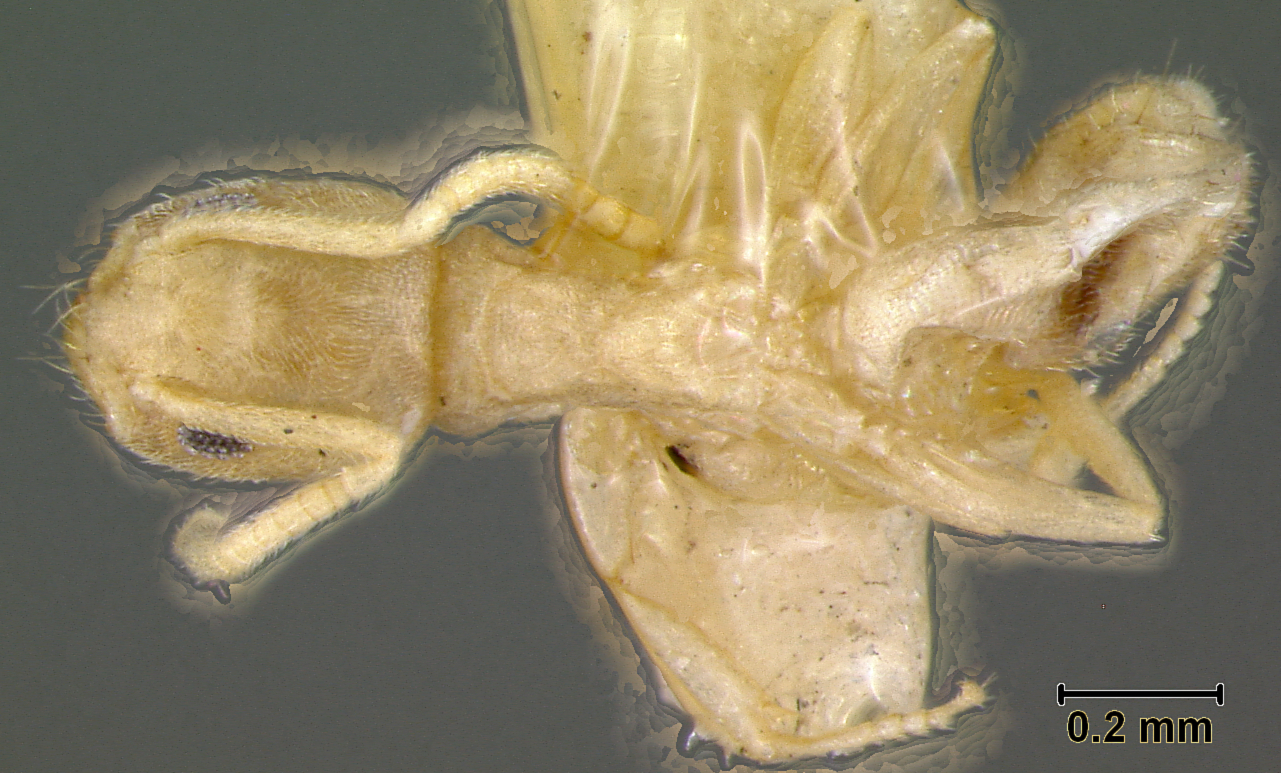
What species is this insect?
Tapinoma canalis
